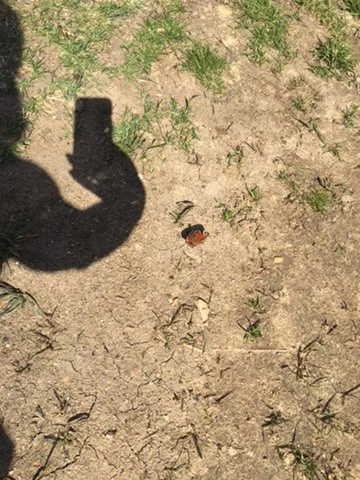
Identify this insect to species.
Aglais io
